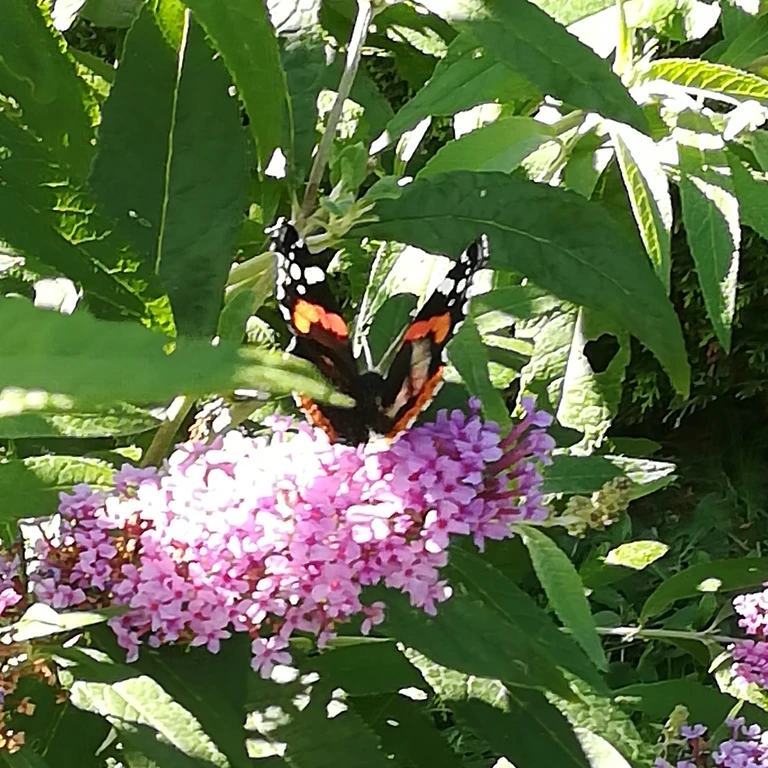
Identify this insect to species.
Vanessa atalanta
